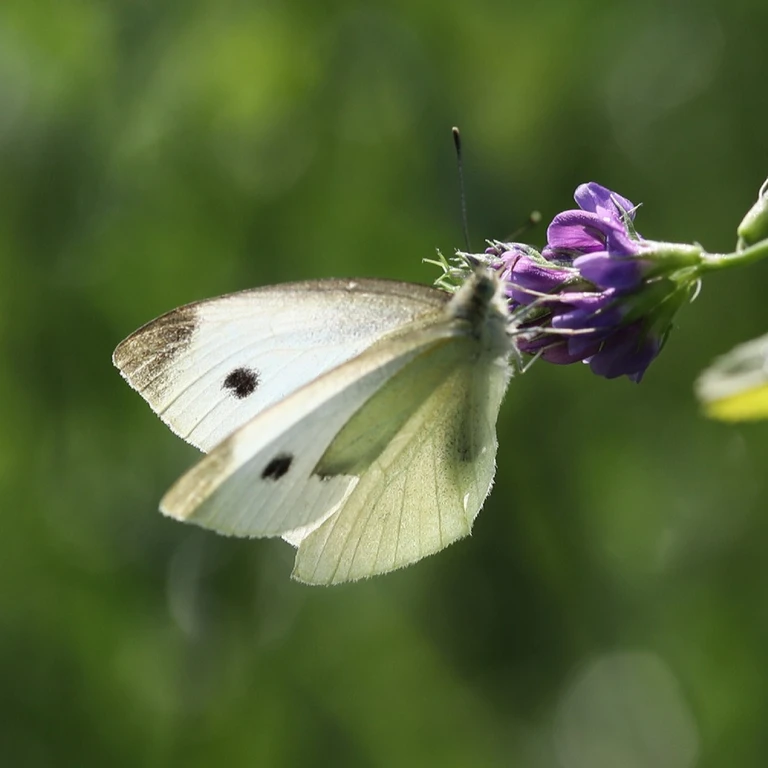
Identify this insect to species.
Pieris rapae
